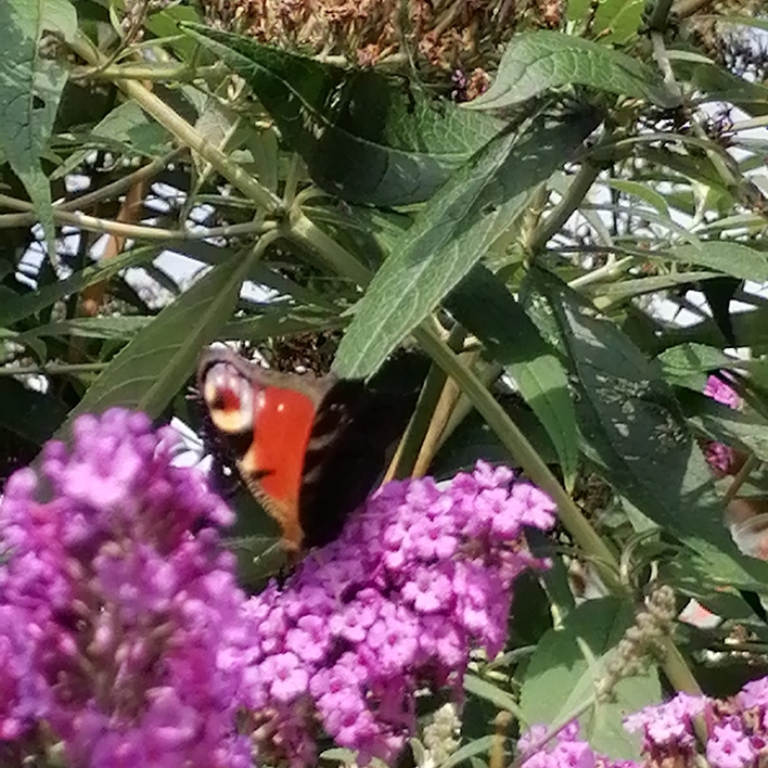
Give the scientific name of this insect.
Aglais io
